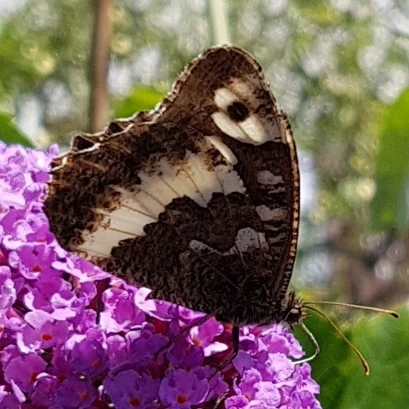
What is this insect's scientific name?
Brintesia circe
